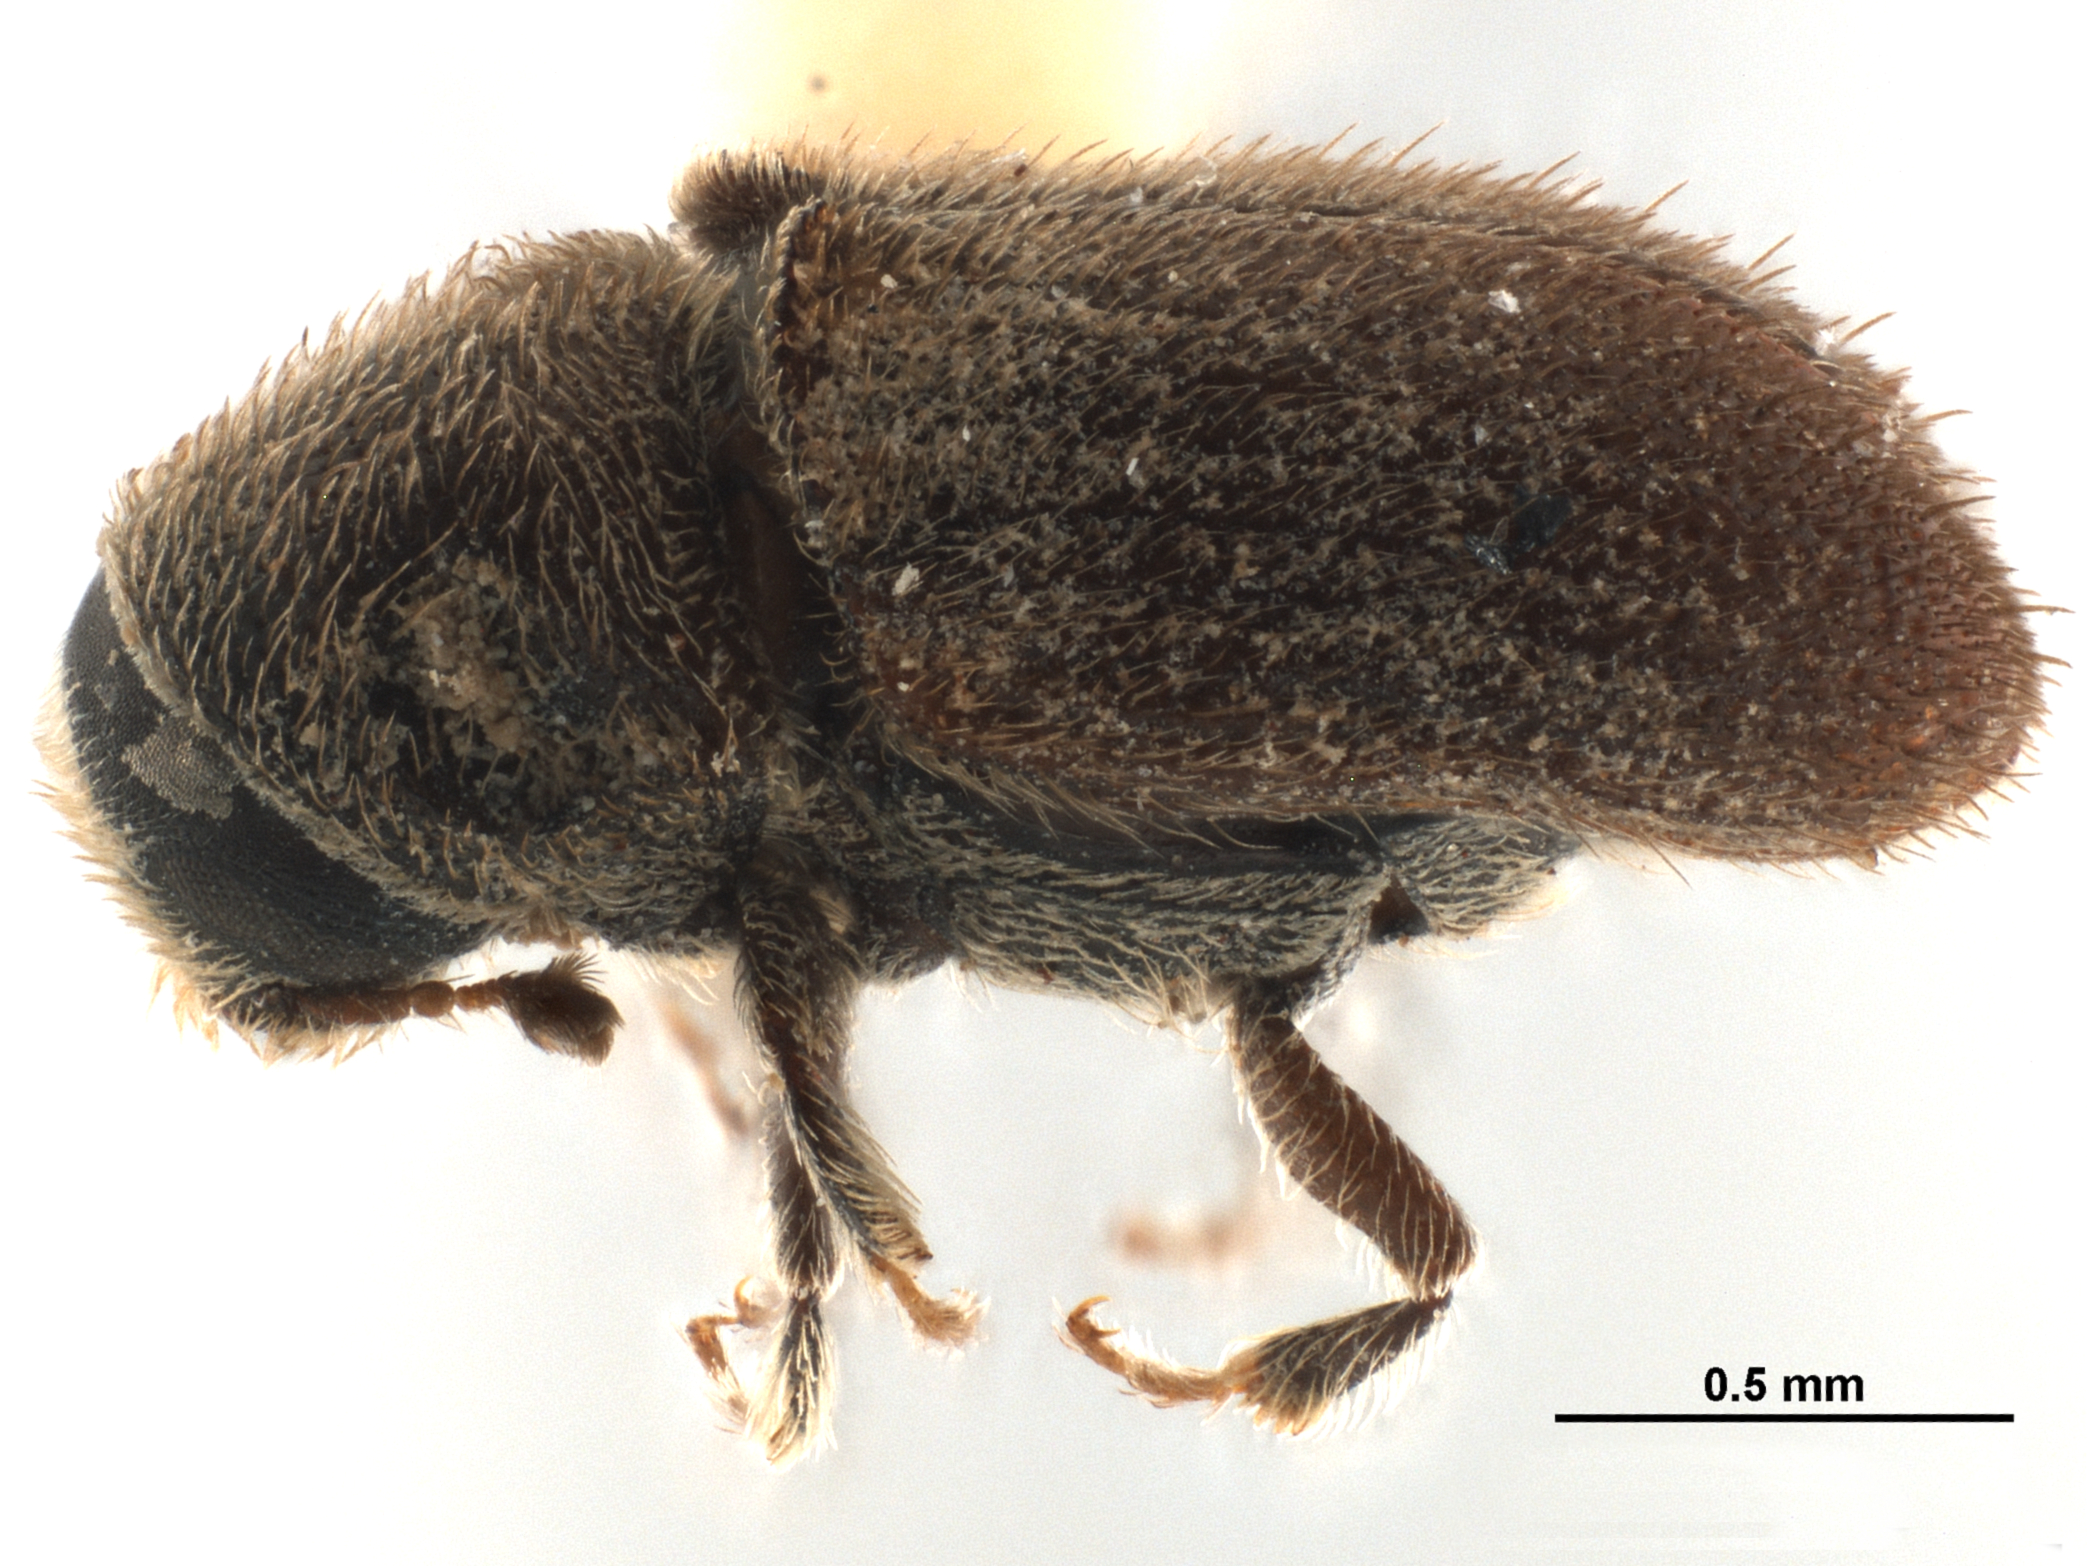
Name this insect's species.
Carphobius arizonicus
